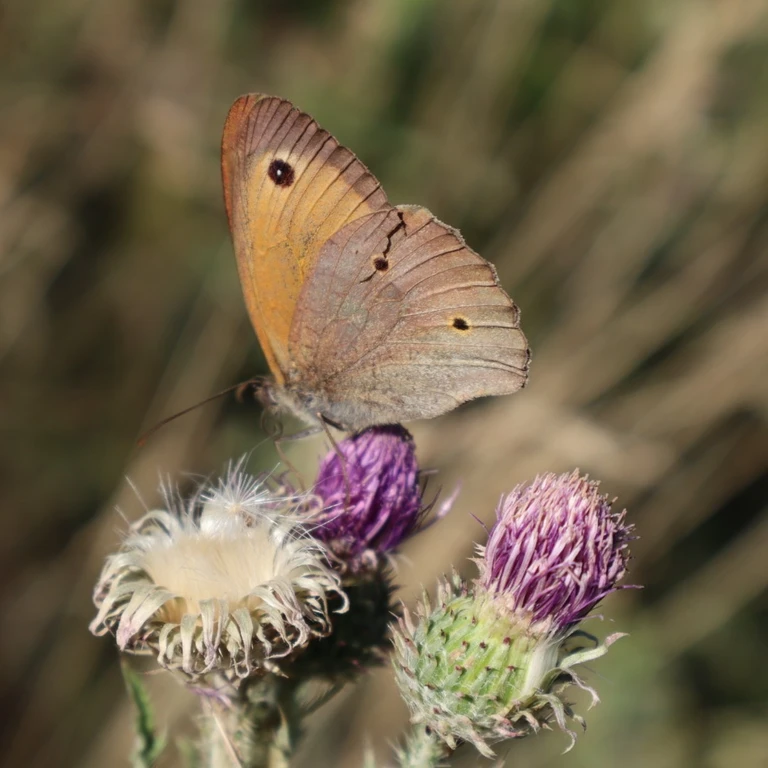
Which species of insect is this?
Maniola jurtina
